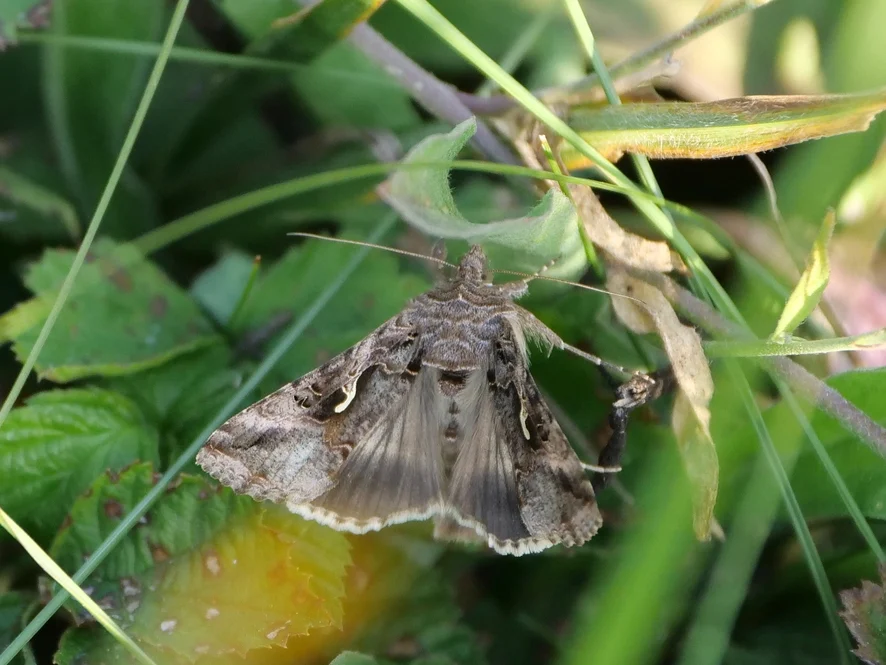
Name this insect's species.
Autographa gamma
